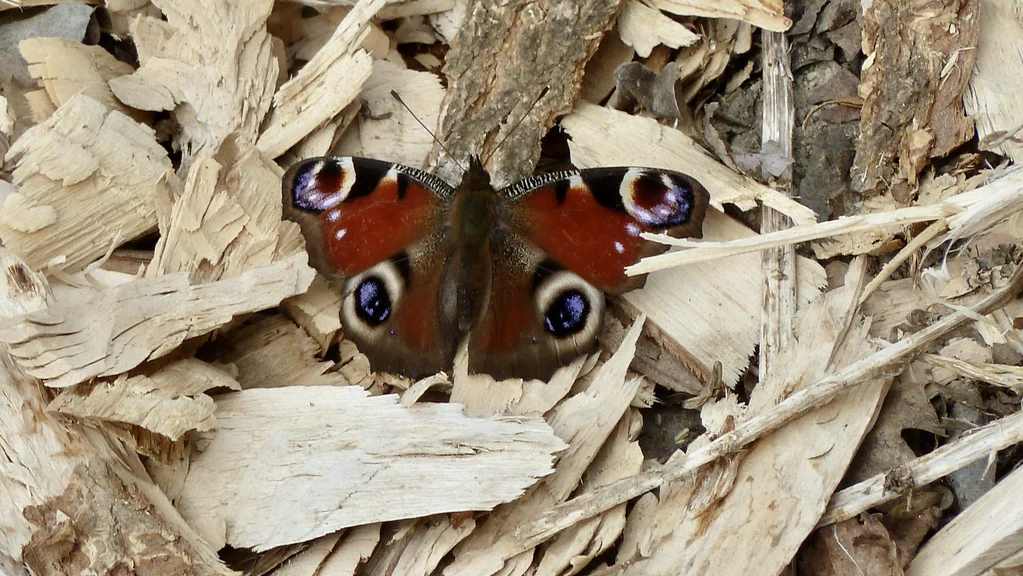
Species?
Aglais io
